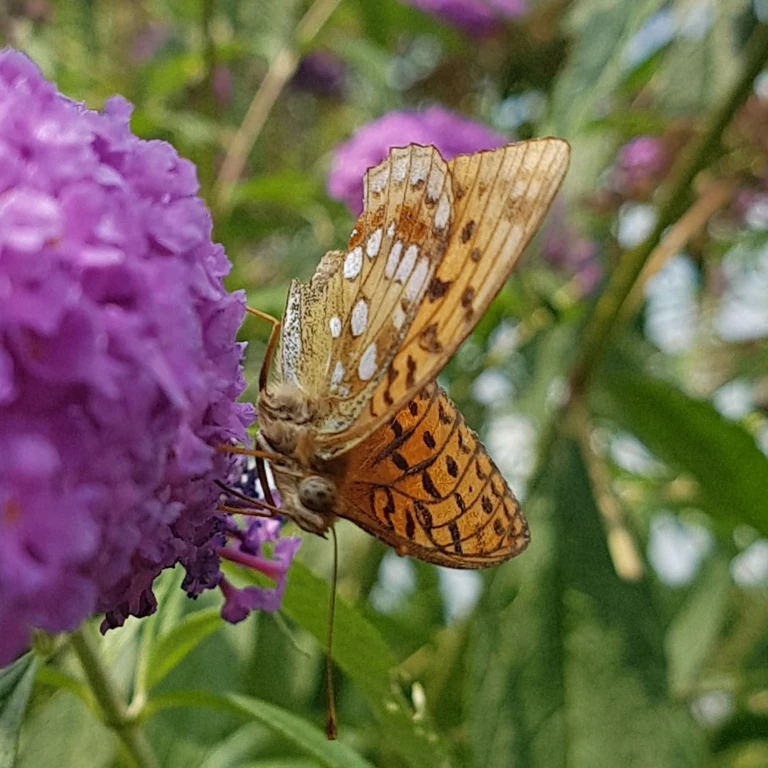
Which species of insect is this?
Fabriciana adippe
